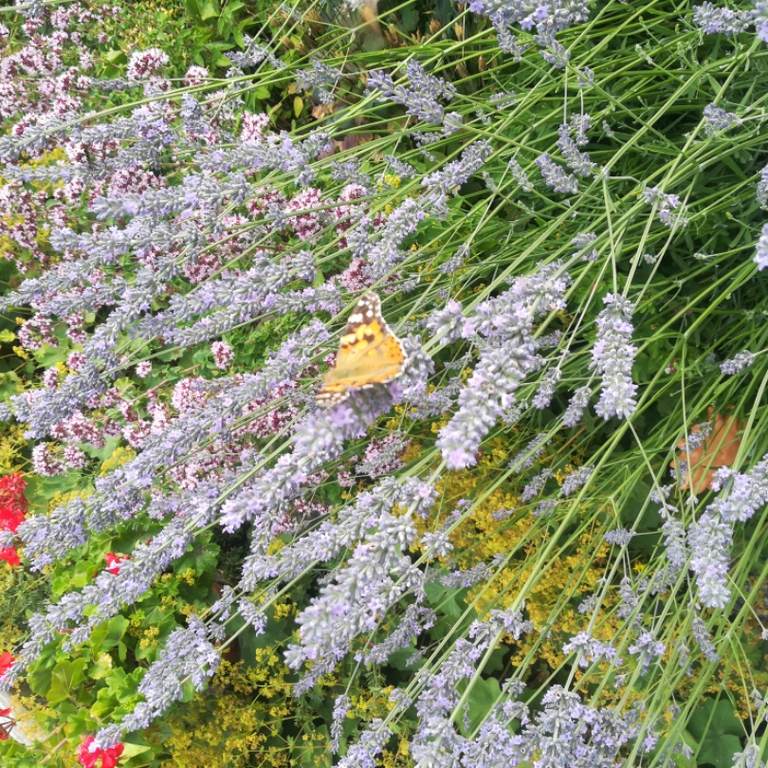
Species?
Vanessa cardui
